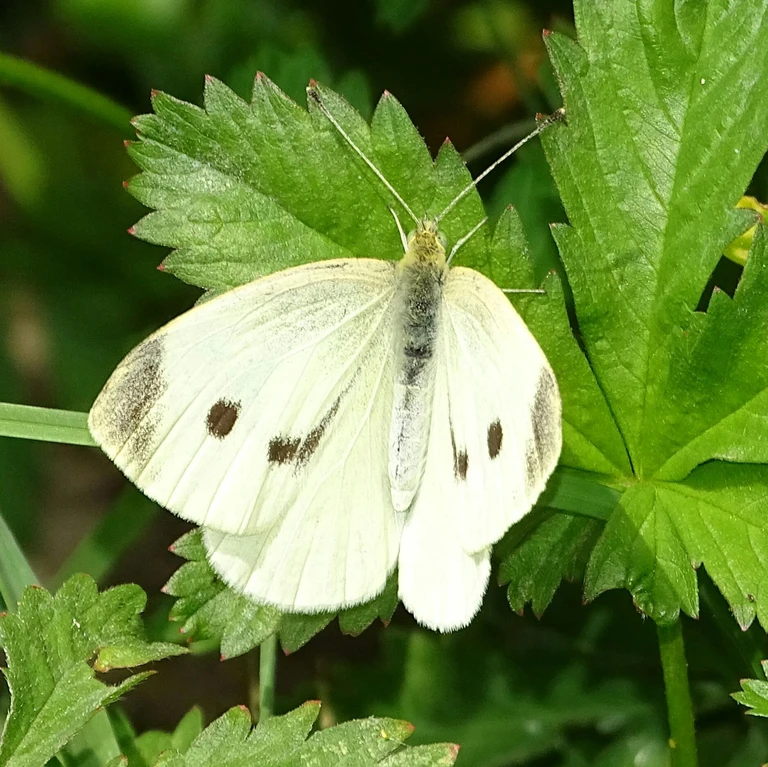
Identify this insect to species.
Pieris rapae
